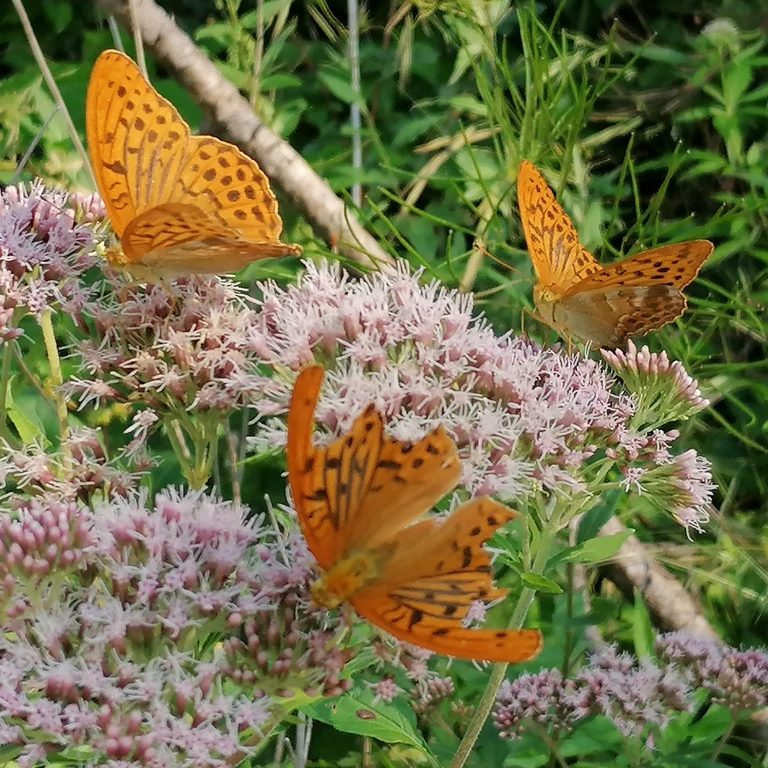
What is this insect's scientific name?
Argynnis paphia
